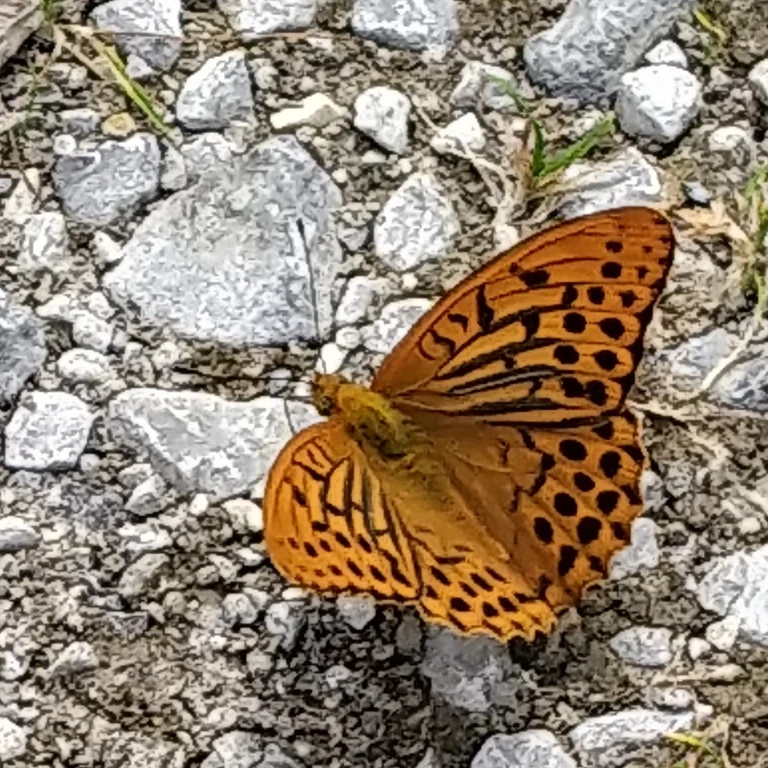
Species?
Argynnis paphia
